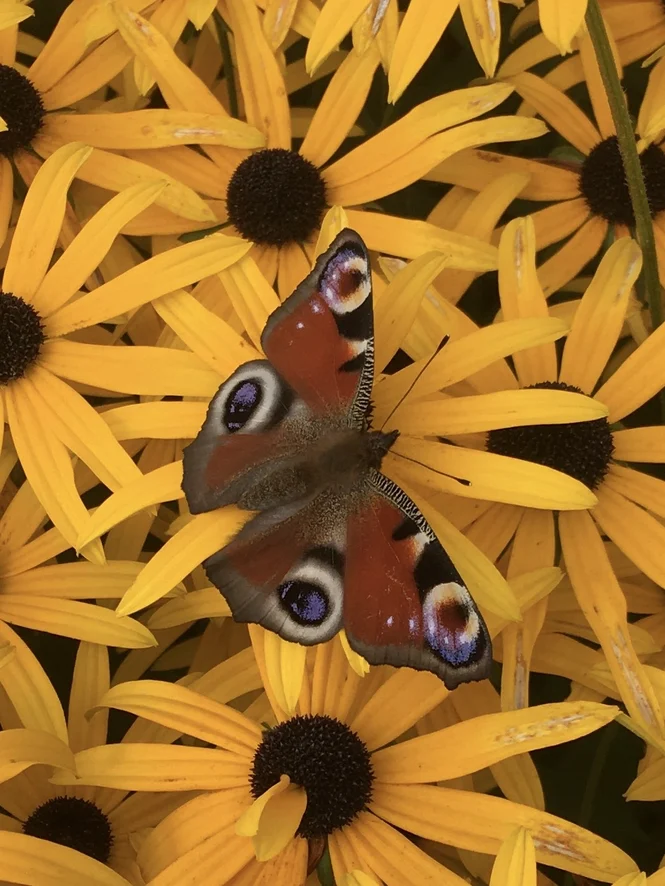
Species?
Aglais io
